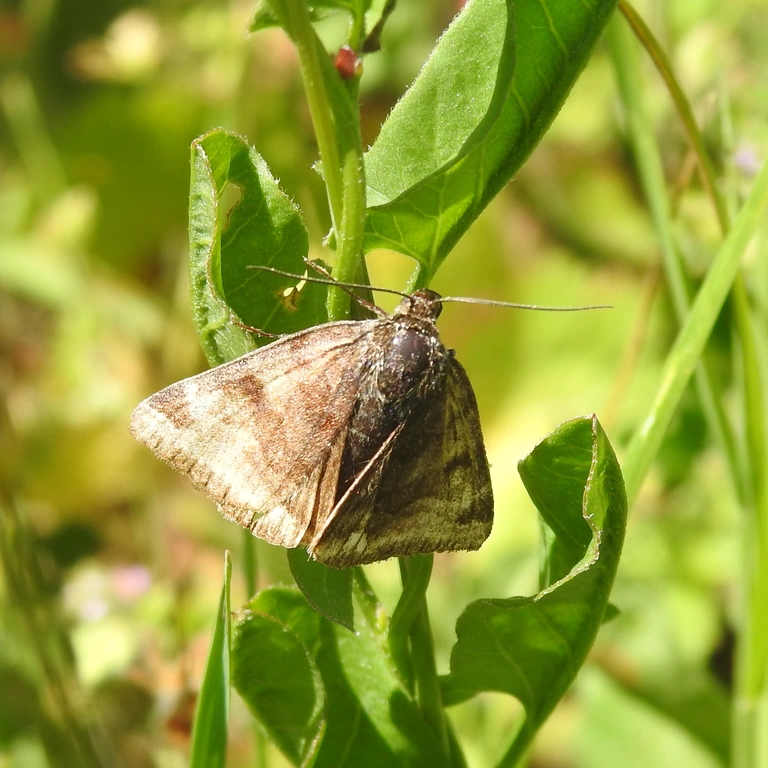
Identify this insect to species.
Euclidia glyphica
